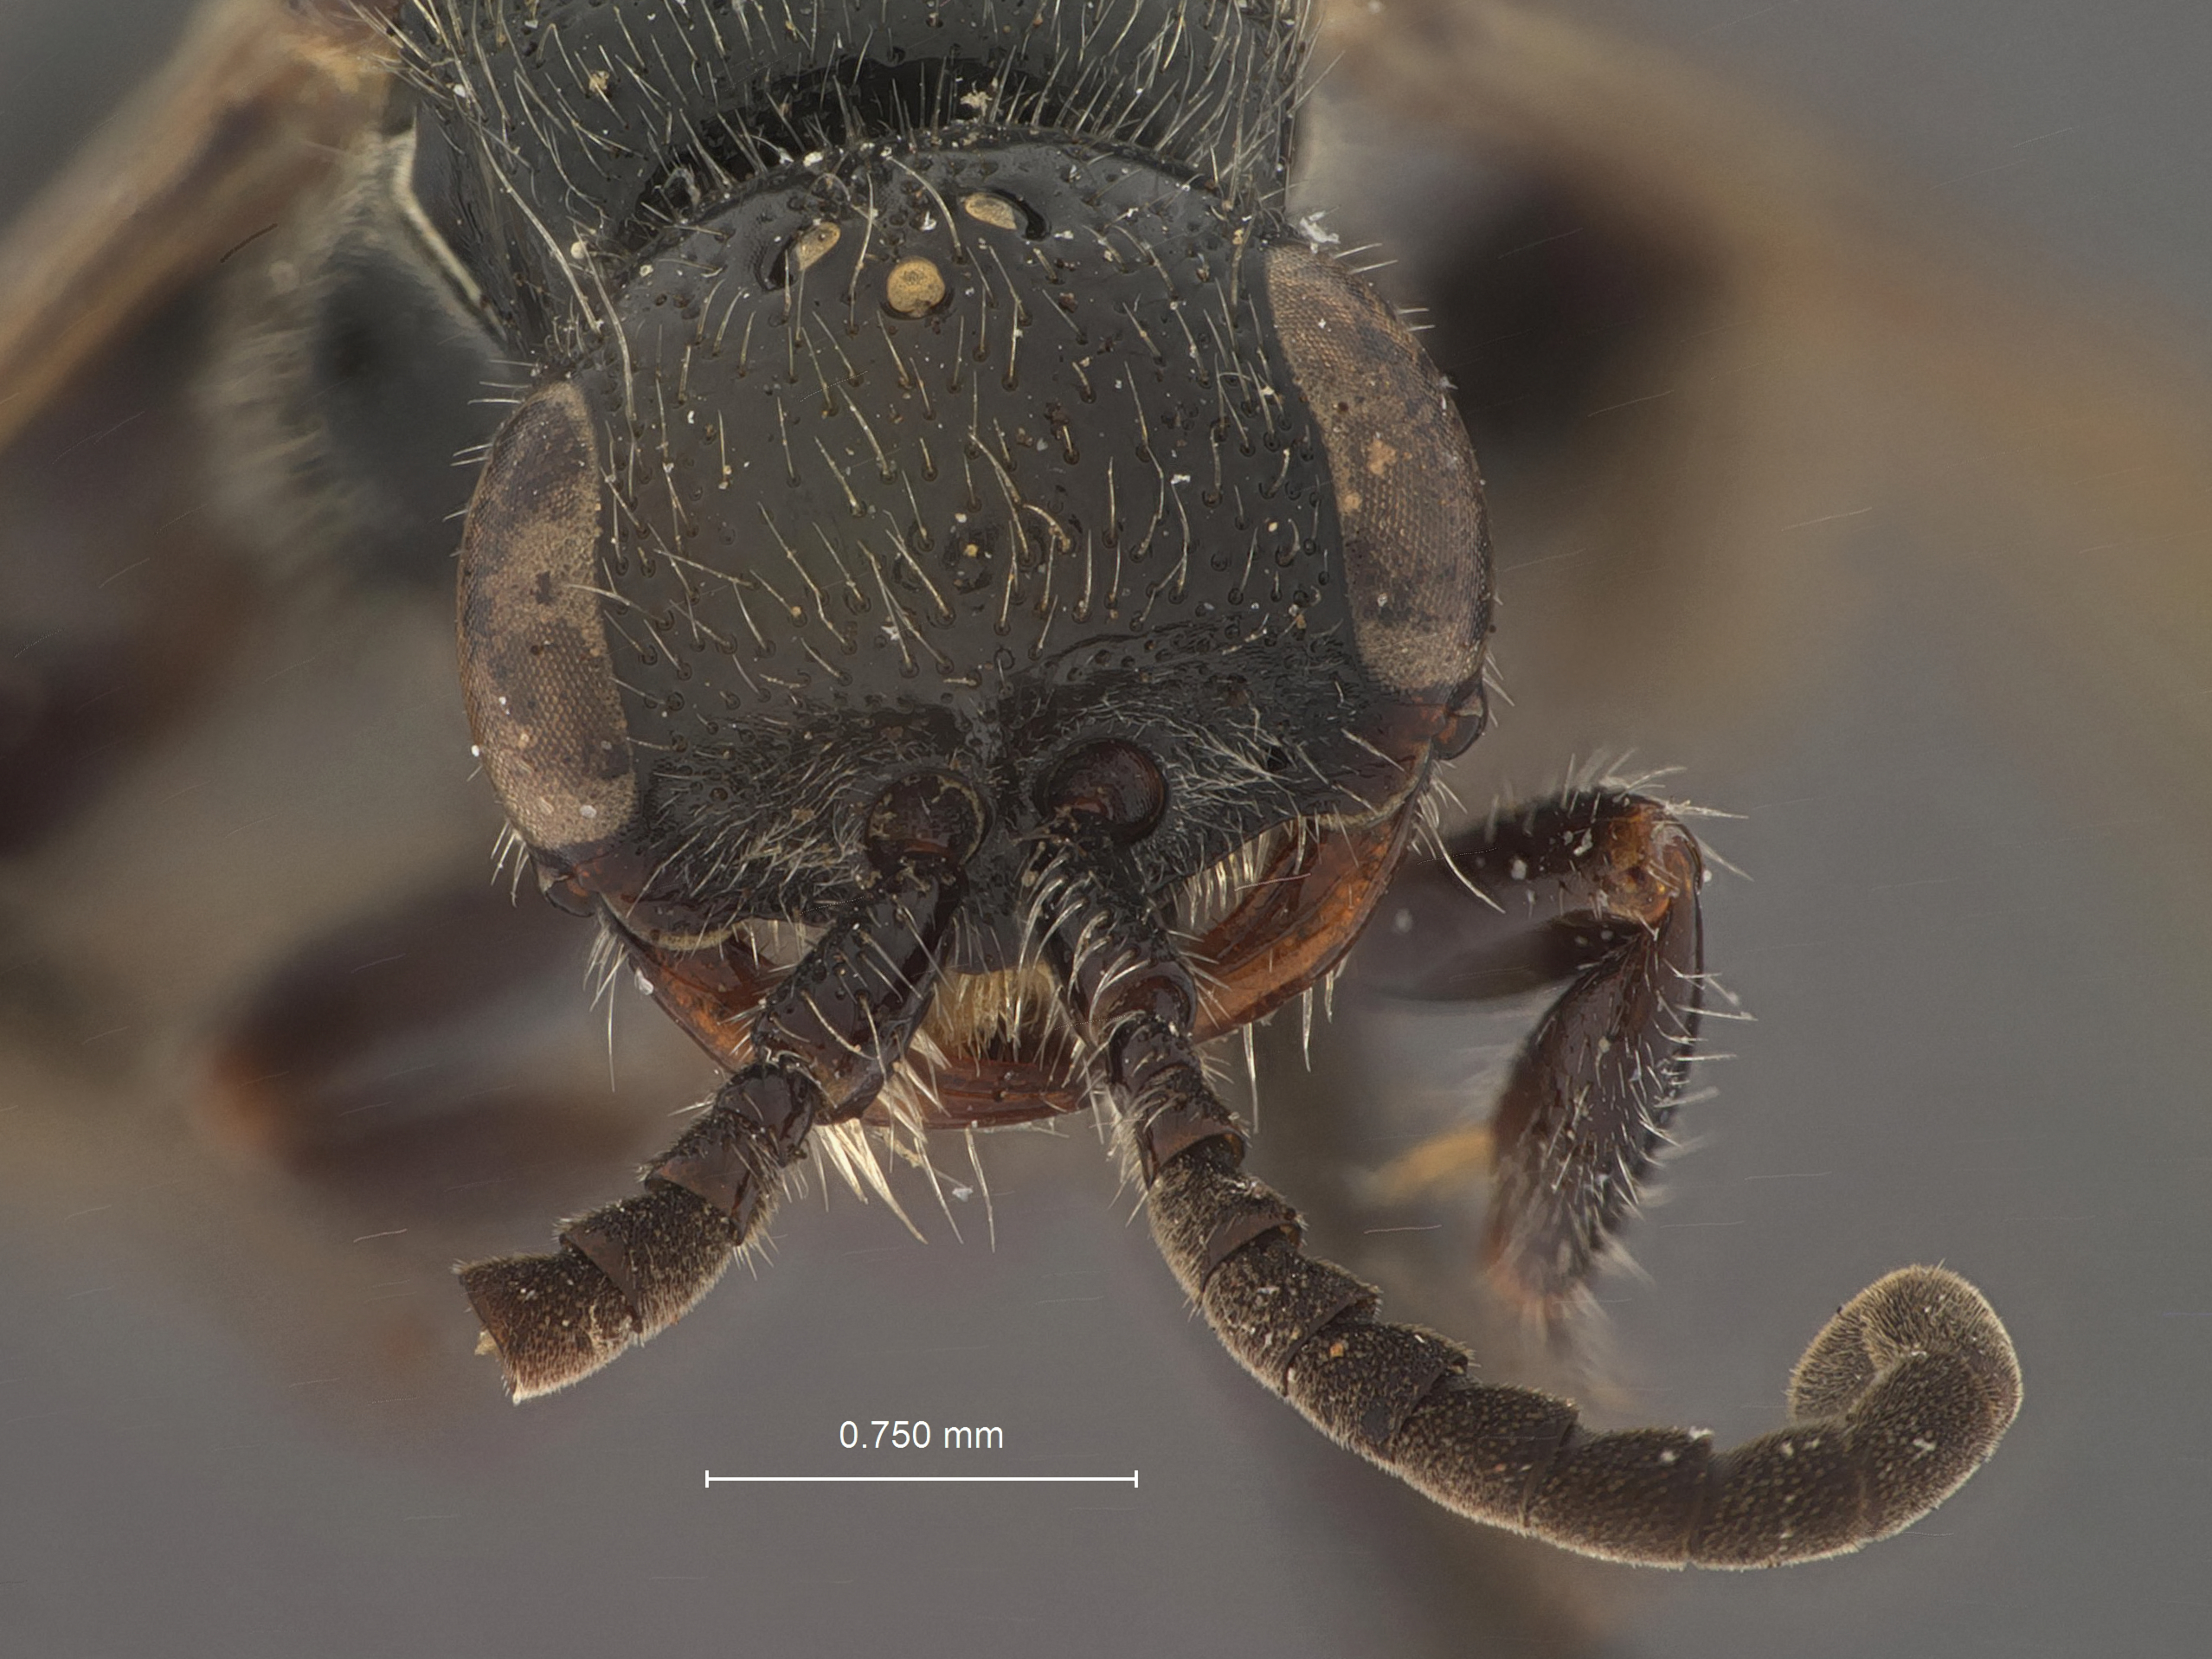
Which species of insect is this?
Tiphia clauseni
